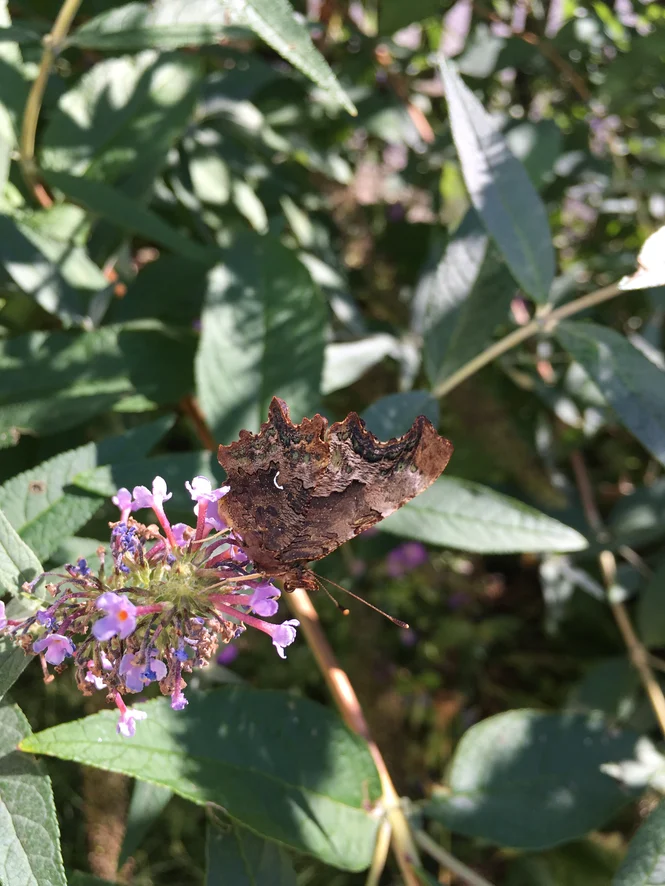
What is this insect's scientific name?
Polygonia c-album
